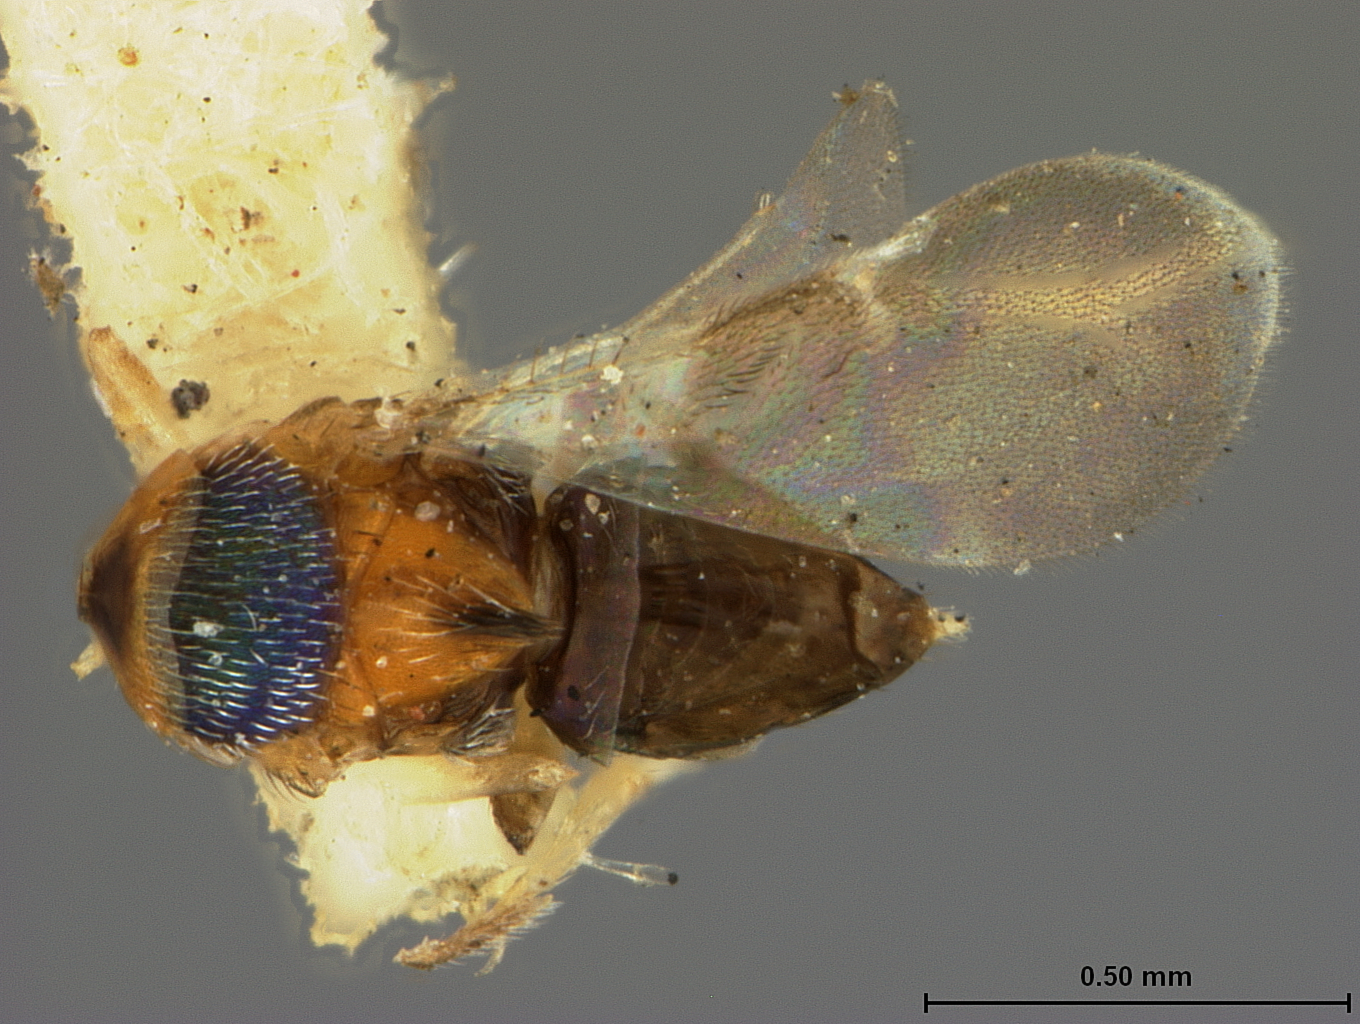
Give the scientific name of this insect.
Blatticida pulchra
